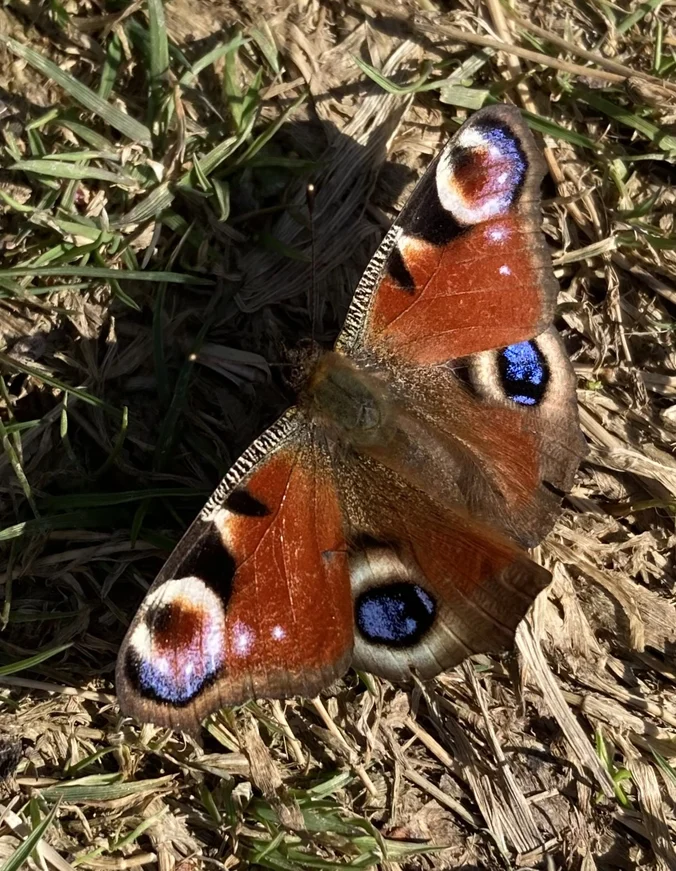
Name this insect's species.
Aglais io
